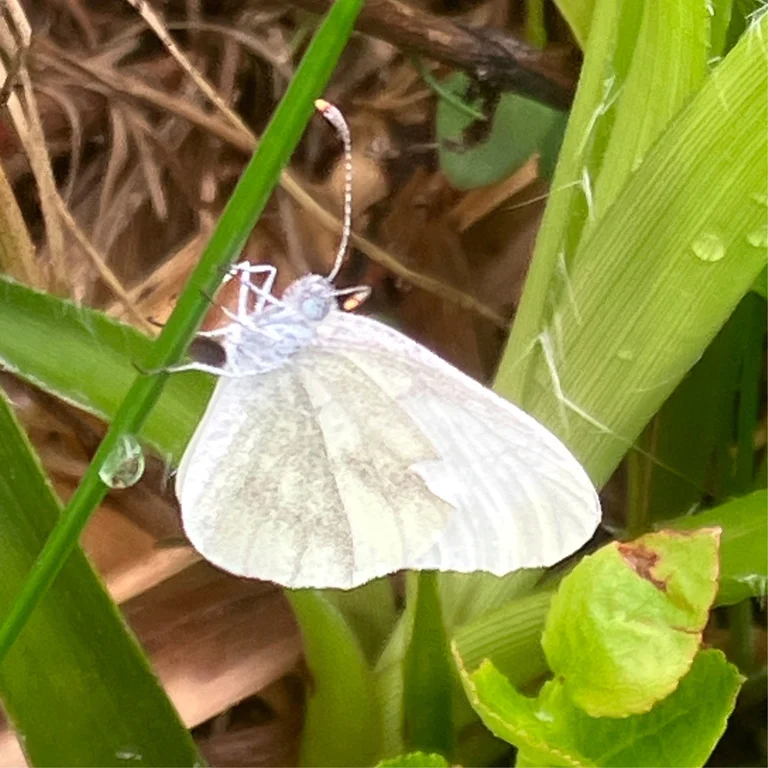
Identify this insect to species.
Leptidea sinapis/juvernica
